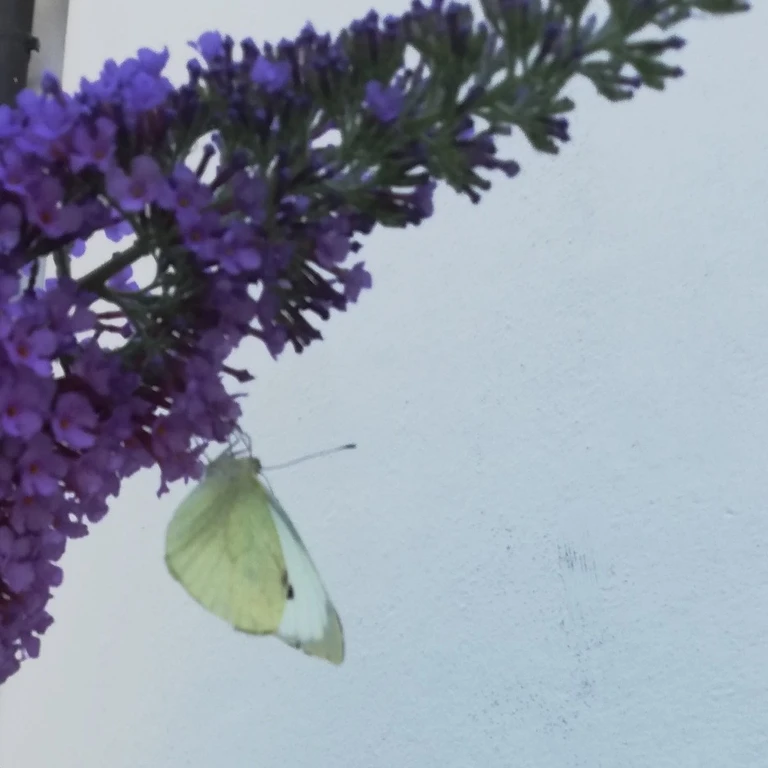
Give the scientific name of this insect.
Pieris brassicae
